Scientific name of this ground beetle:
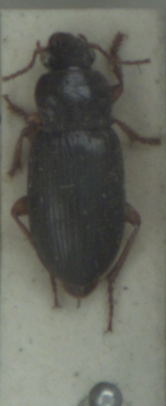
Ophonus schaubergerianus
